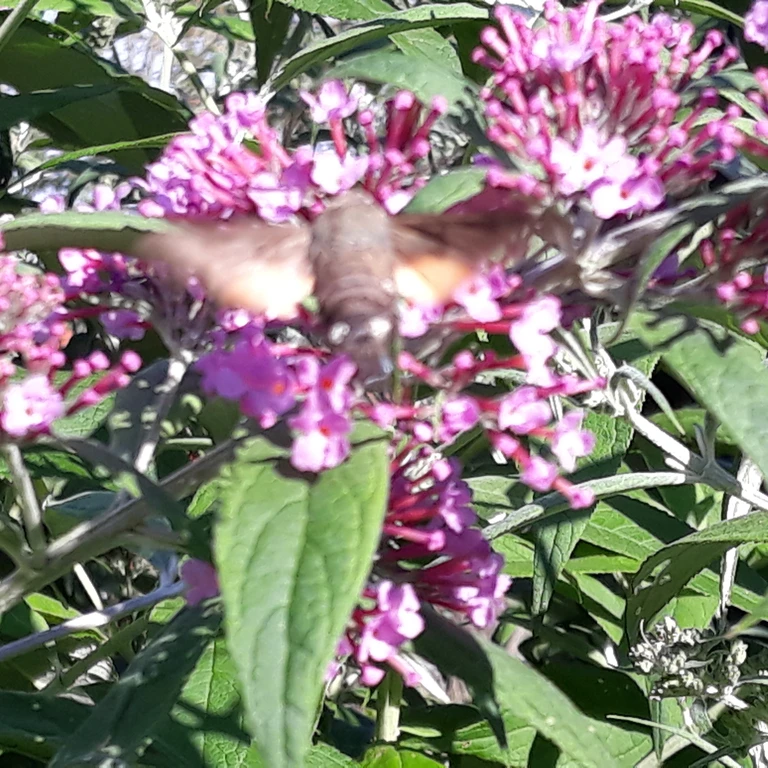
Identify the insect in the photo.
Macroglossum stellatarum
